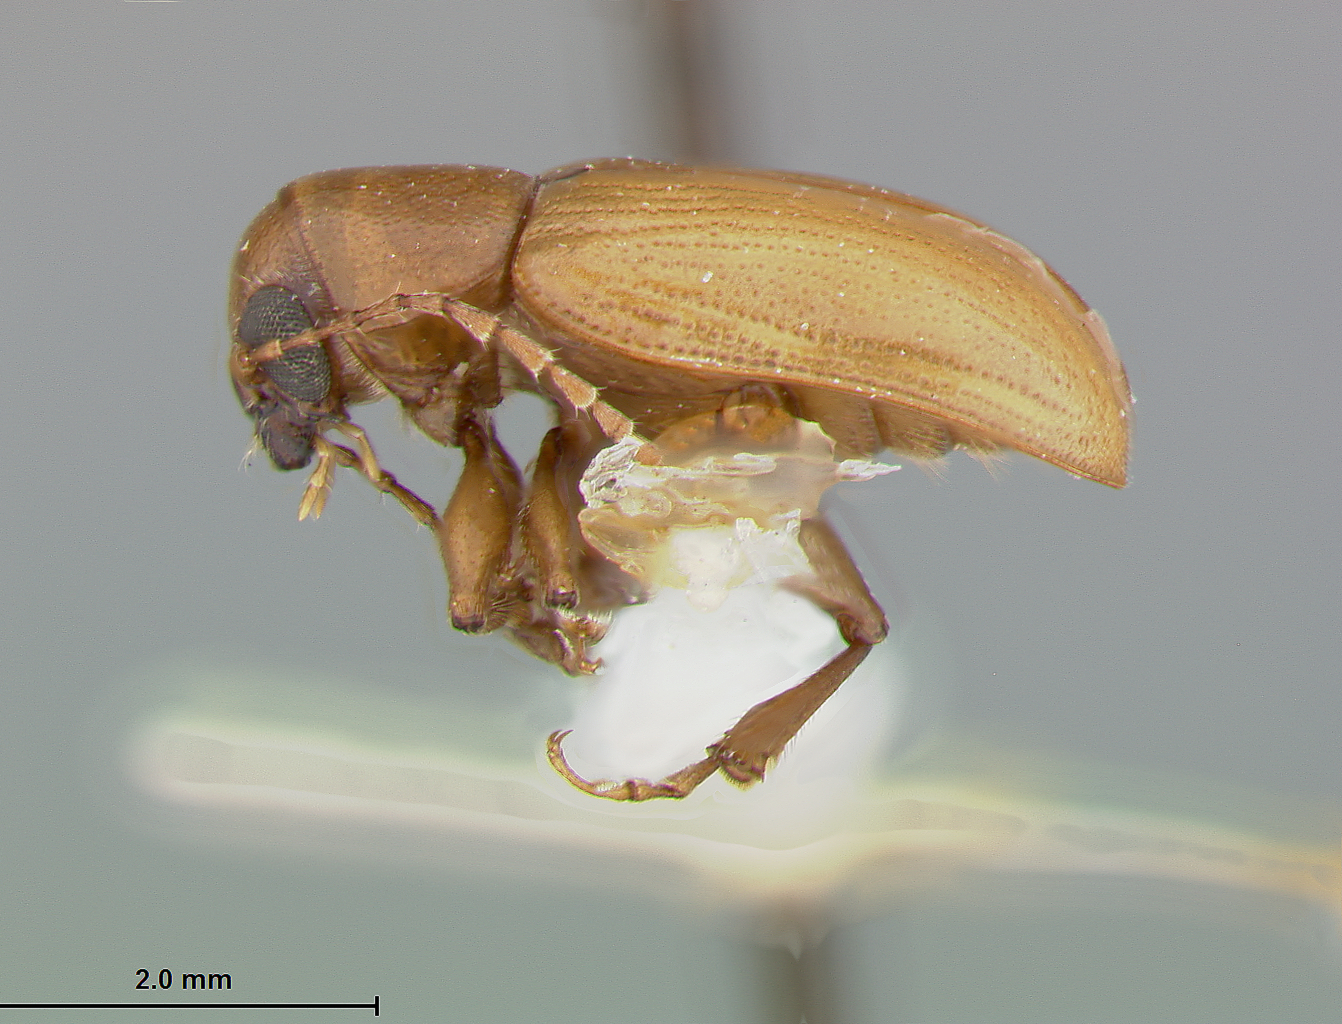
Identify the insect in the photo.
Metachroma presidiense
